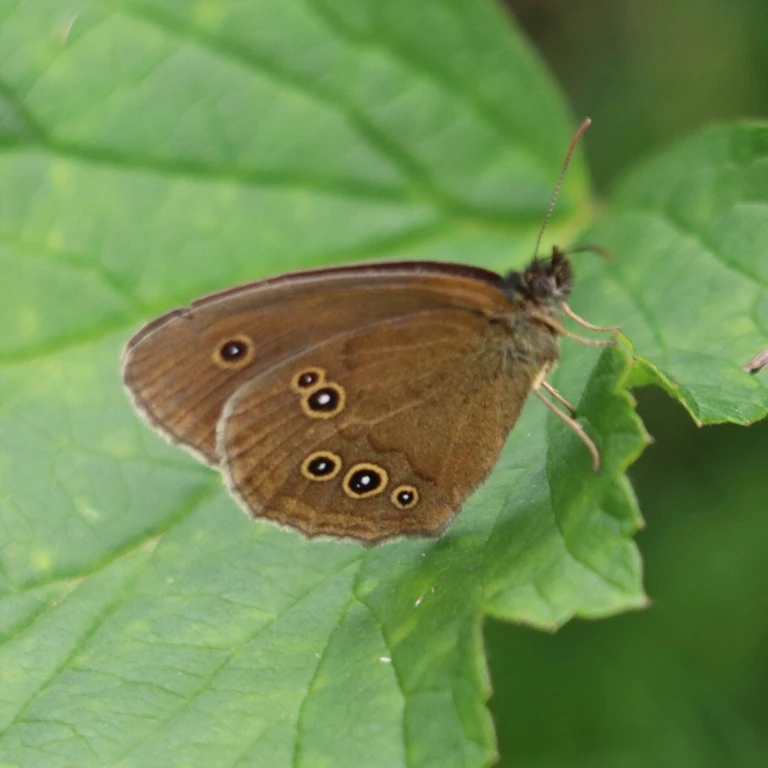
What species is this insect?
Aphantopus hyperantus
